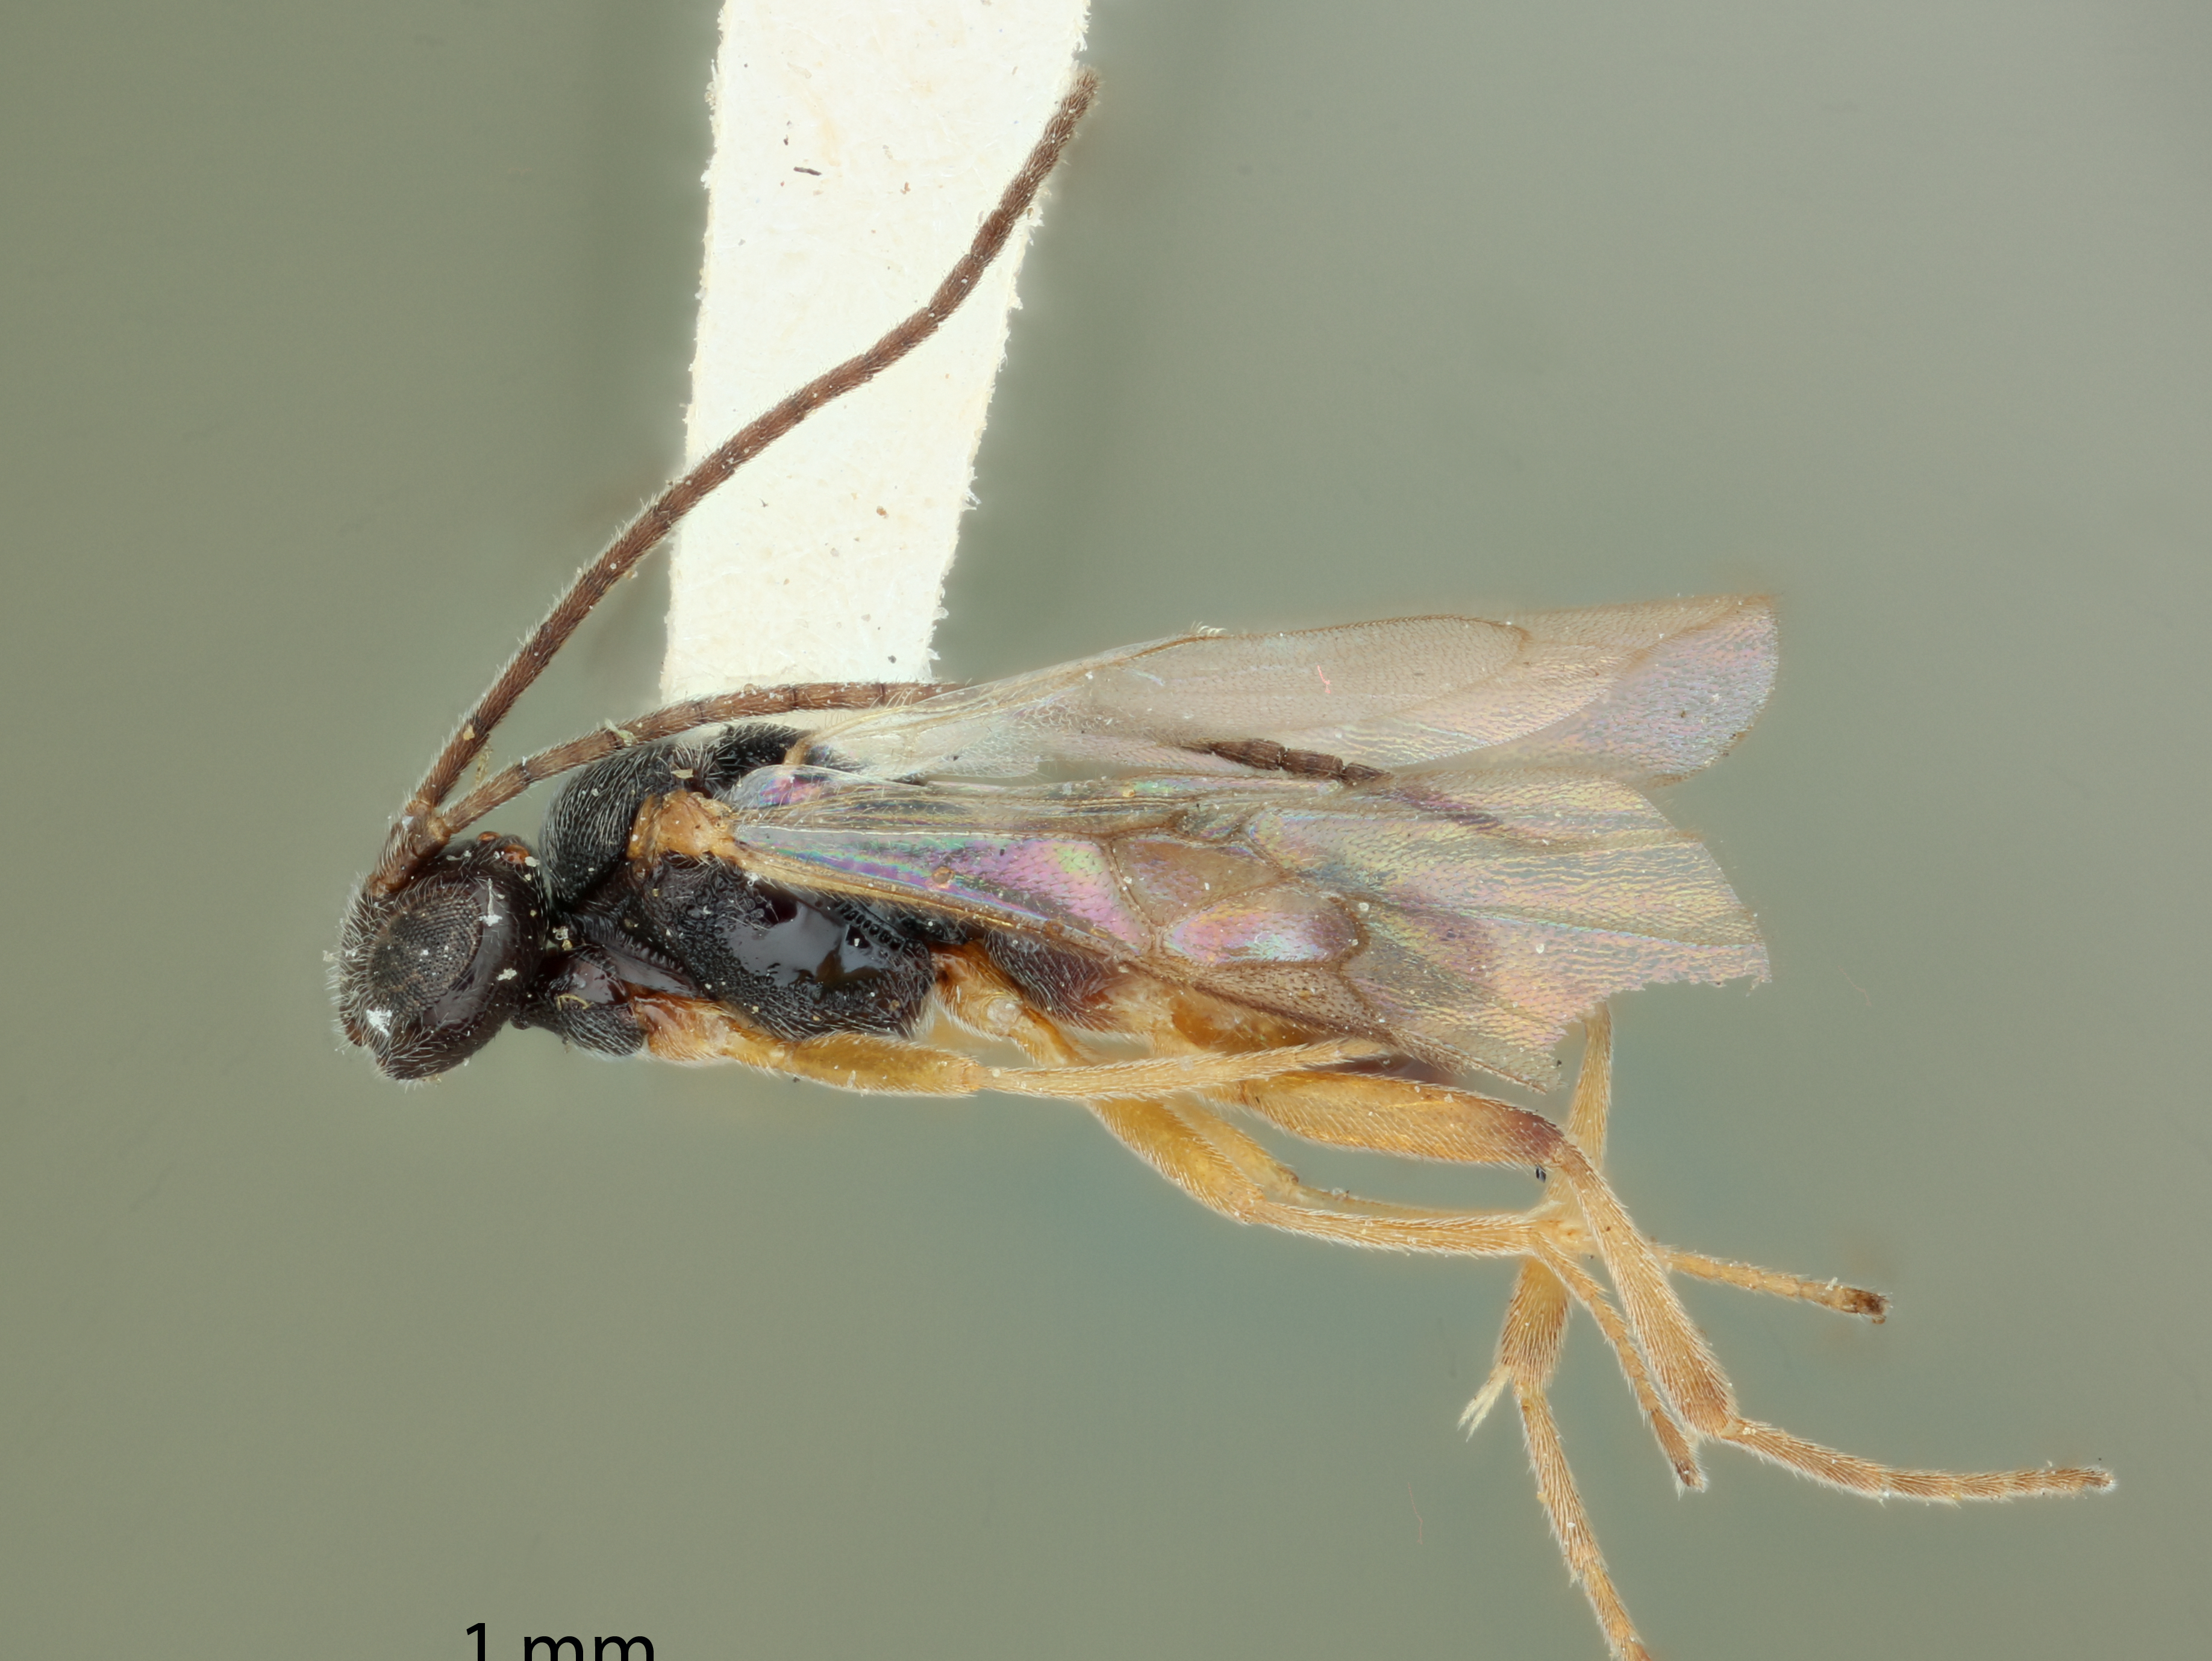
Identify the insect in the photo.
Apanteles antipoda
